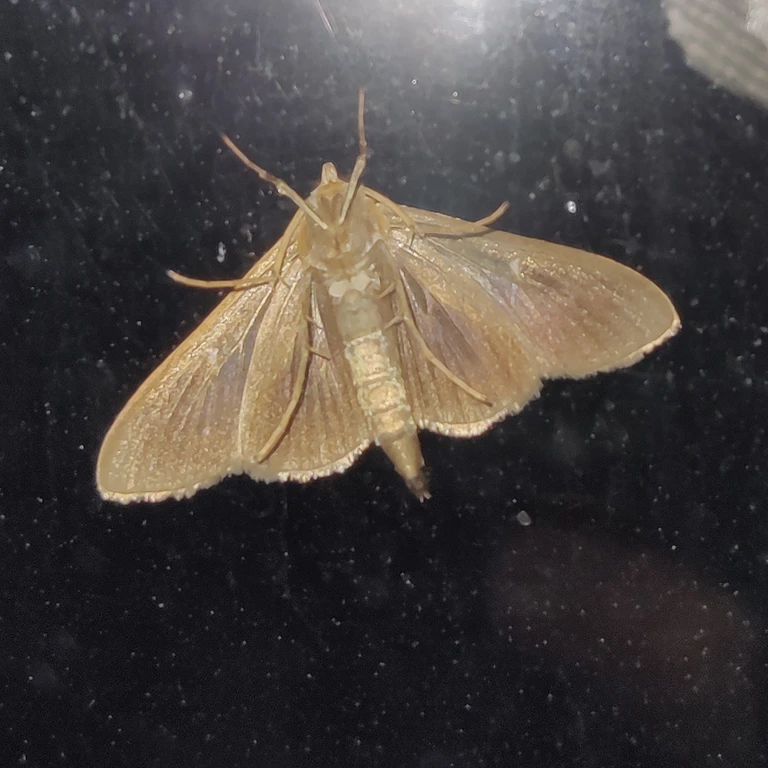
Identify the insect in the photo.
Cydalima perspectalis
